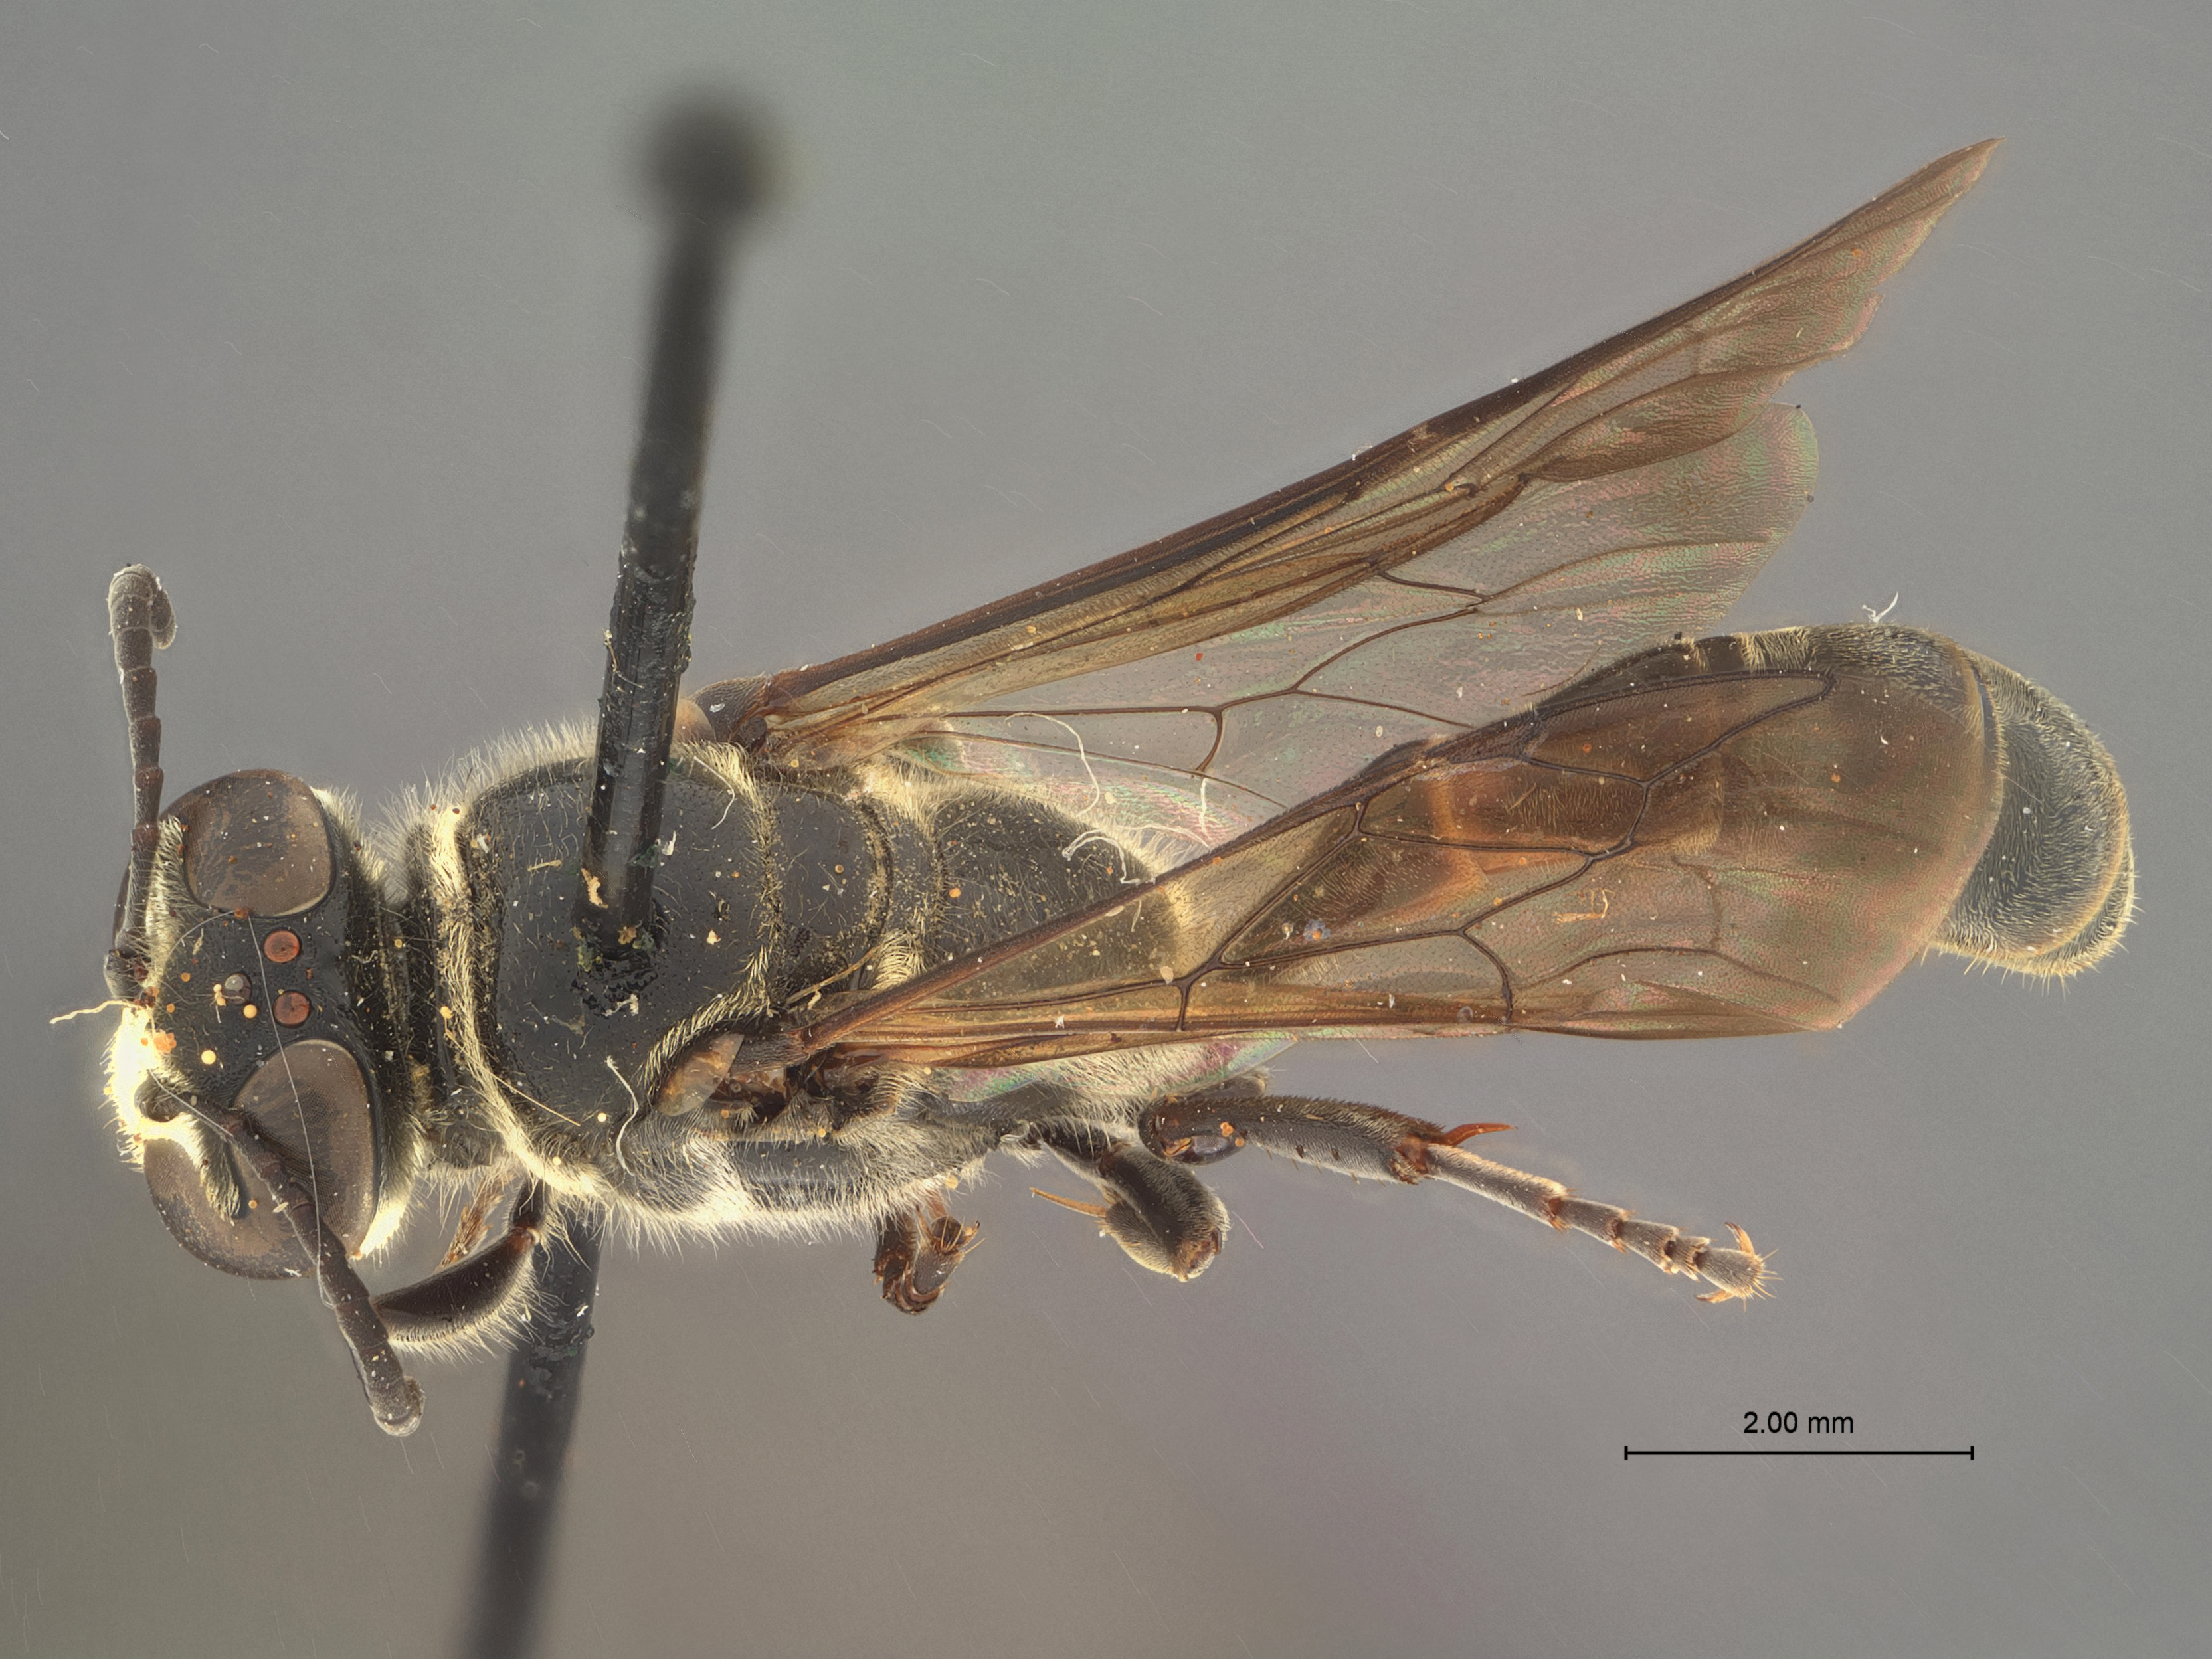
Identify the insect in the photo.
Trypoxylon fugax
